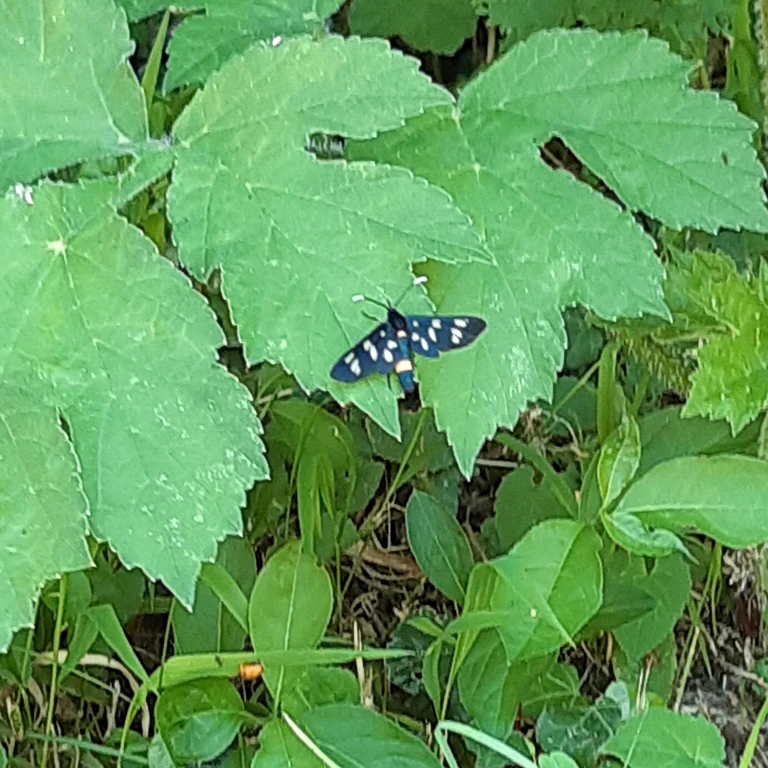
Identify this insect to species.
Amata phegea
